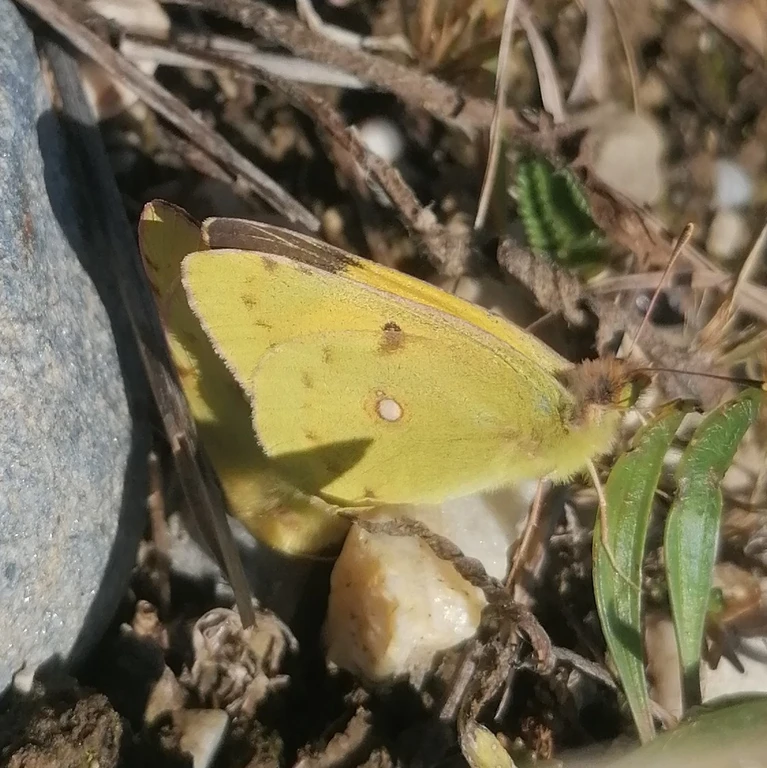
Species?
Colias croceus
